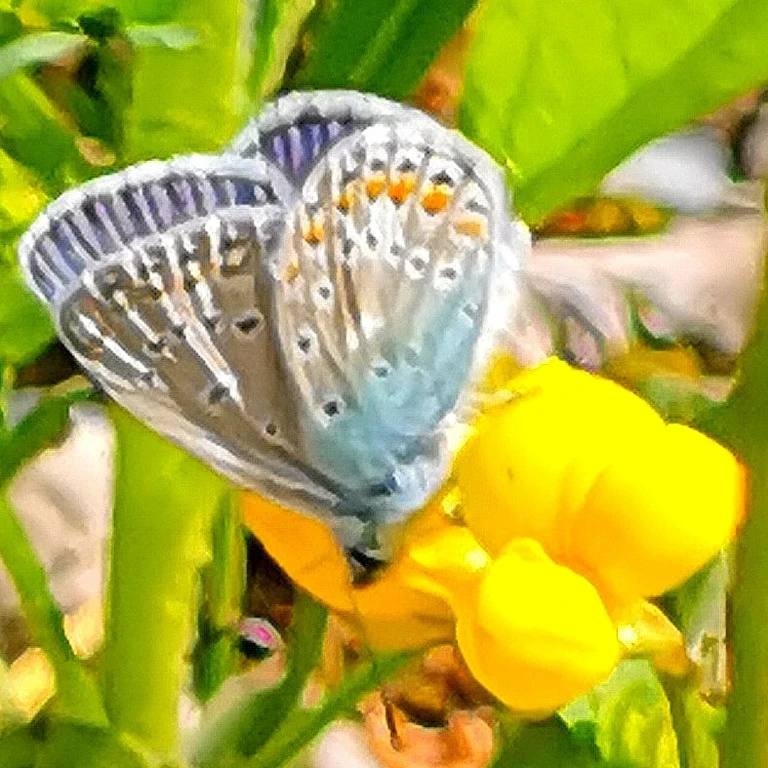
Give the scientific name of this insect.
Polyommatus icarus
